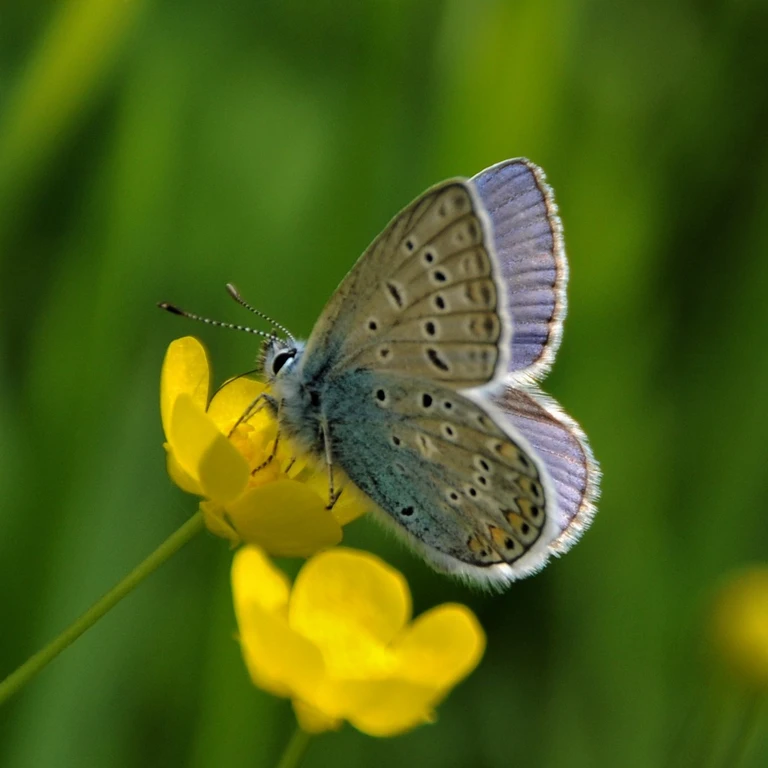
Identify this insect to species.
Polyommatus icarus
